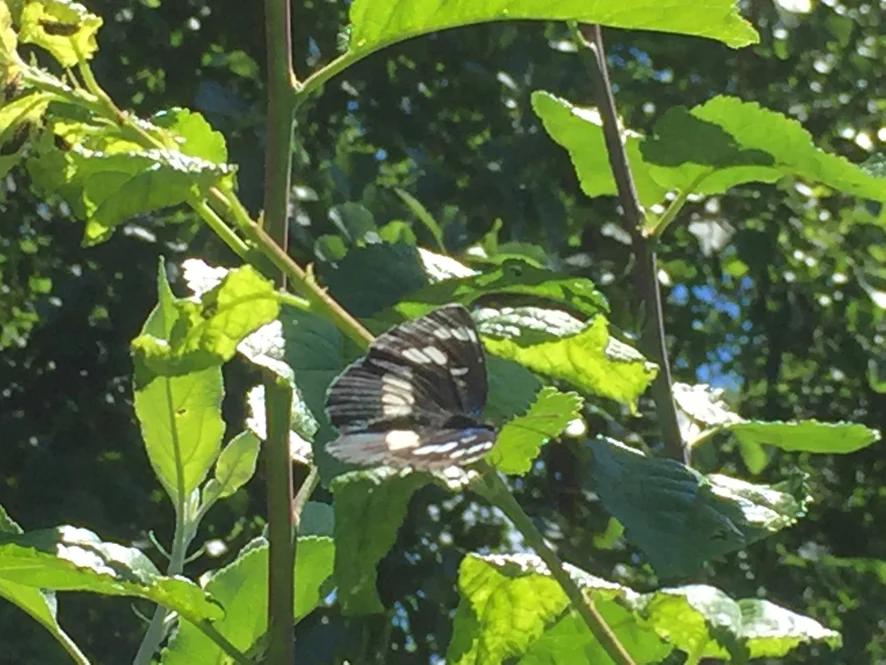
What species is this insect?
Neptis rivularis
